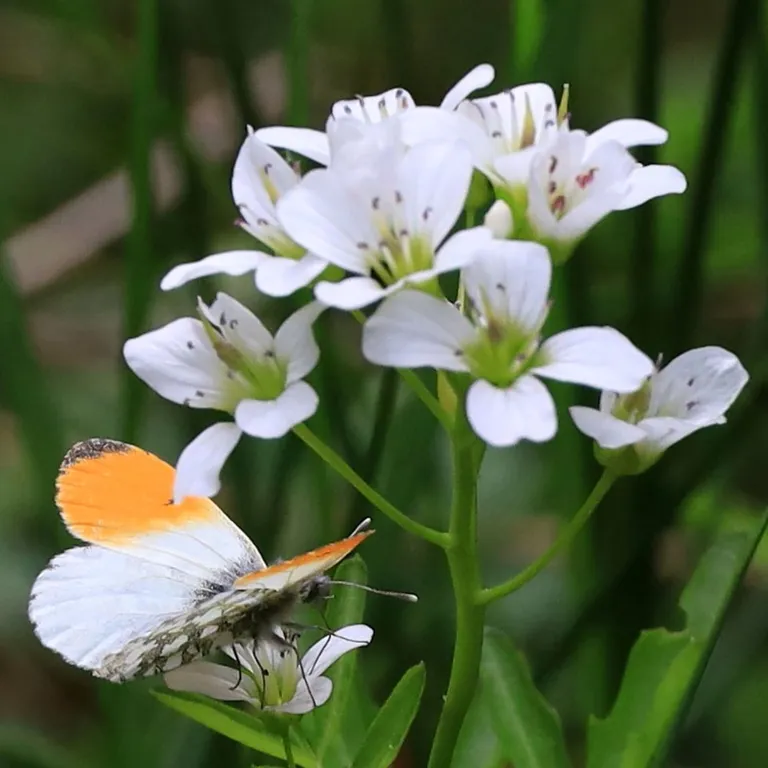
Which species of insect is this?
Anthocharis cardamines
